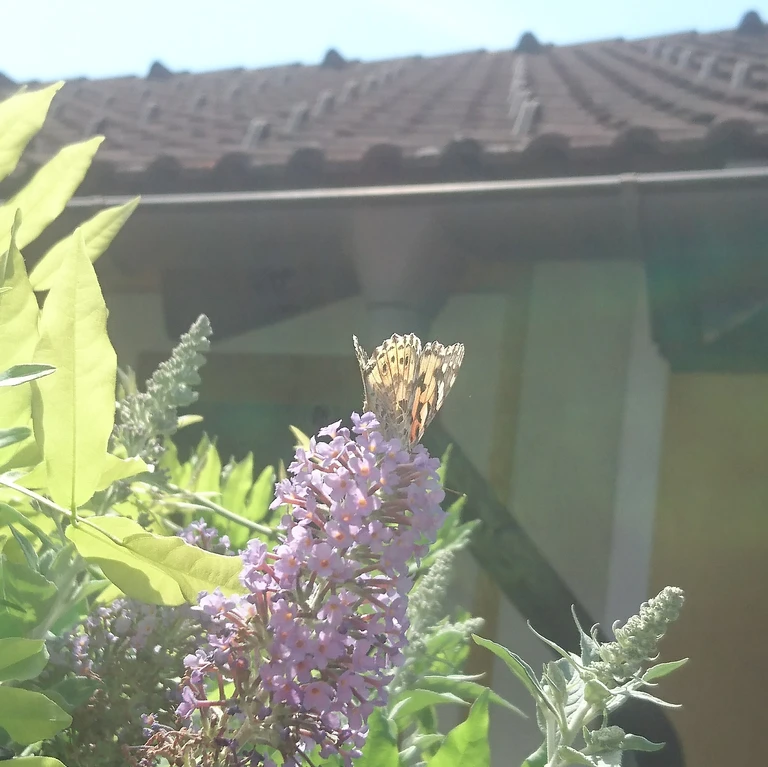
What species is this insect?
Vanessa cardui
